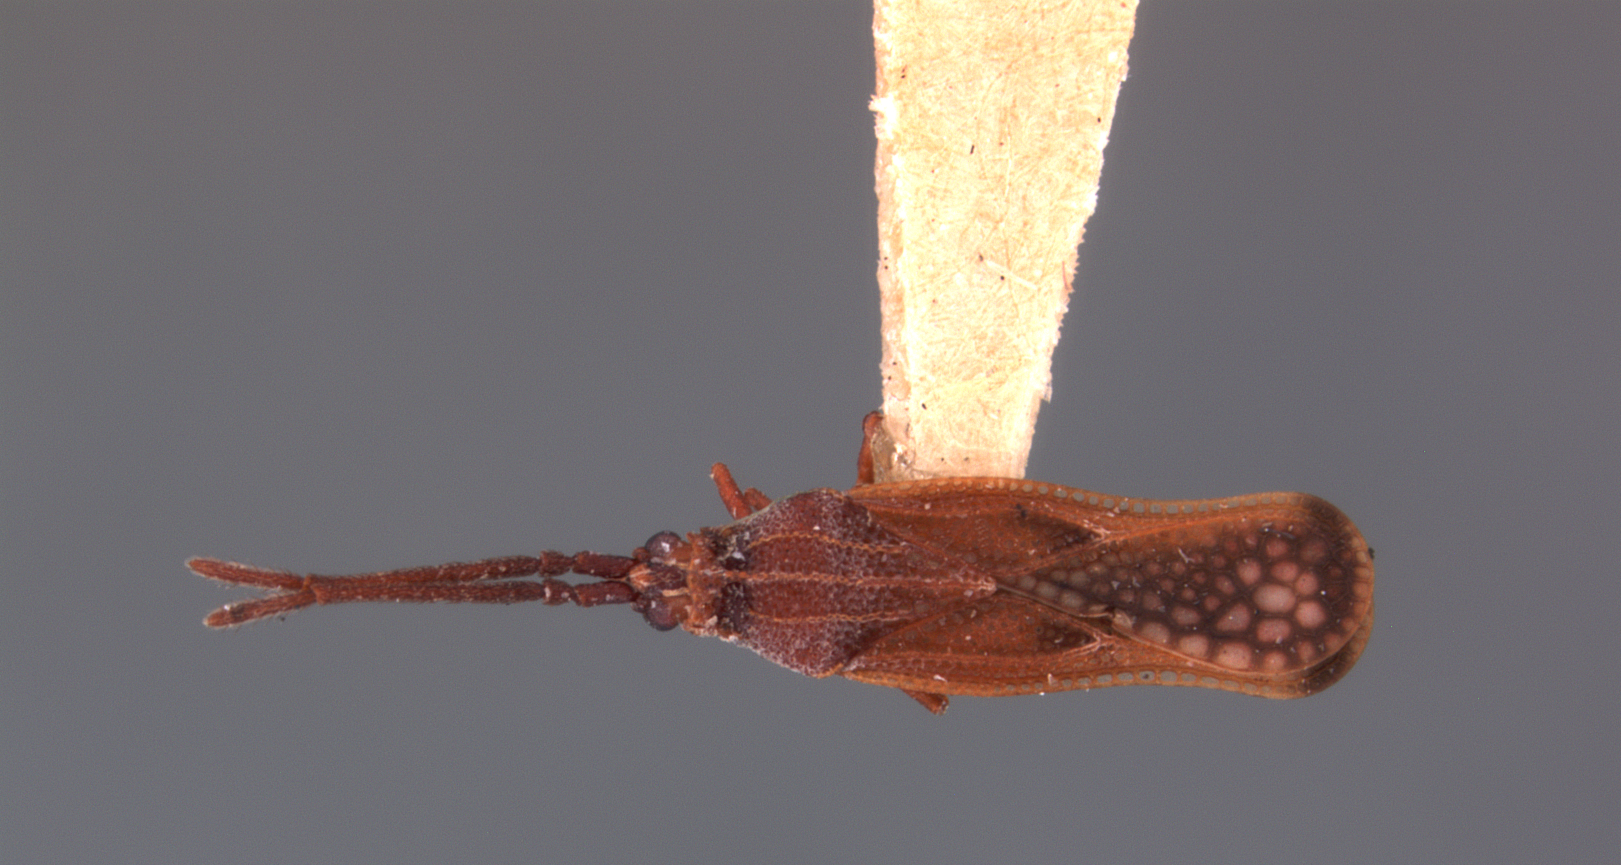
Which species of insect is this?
Perissonemia gressitti
